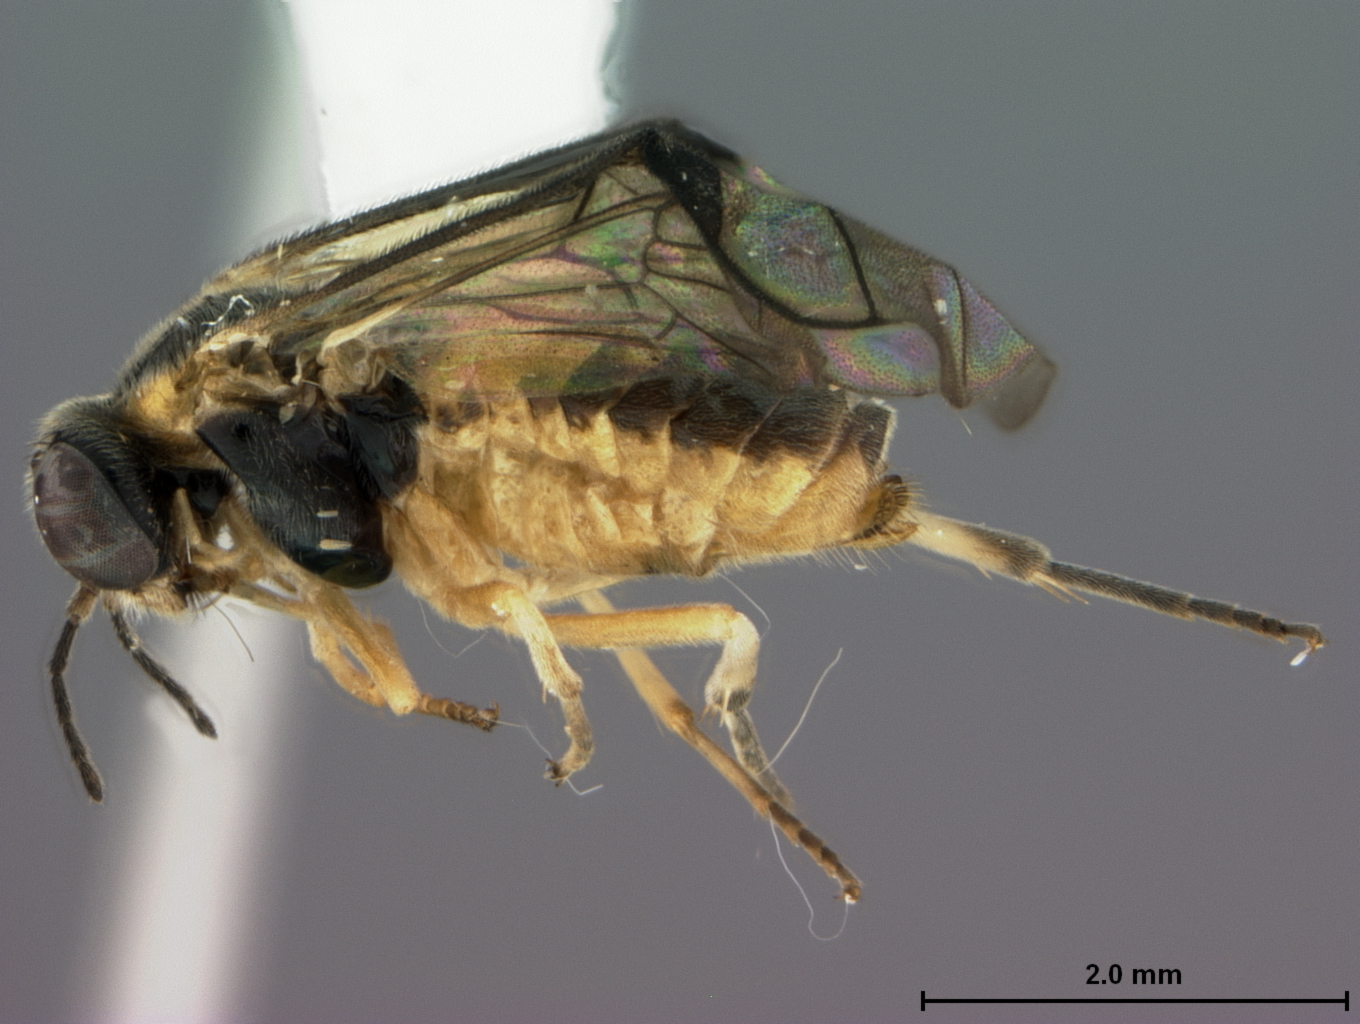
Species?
Acordulecera gisselli
